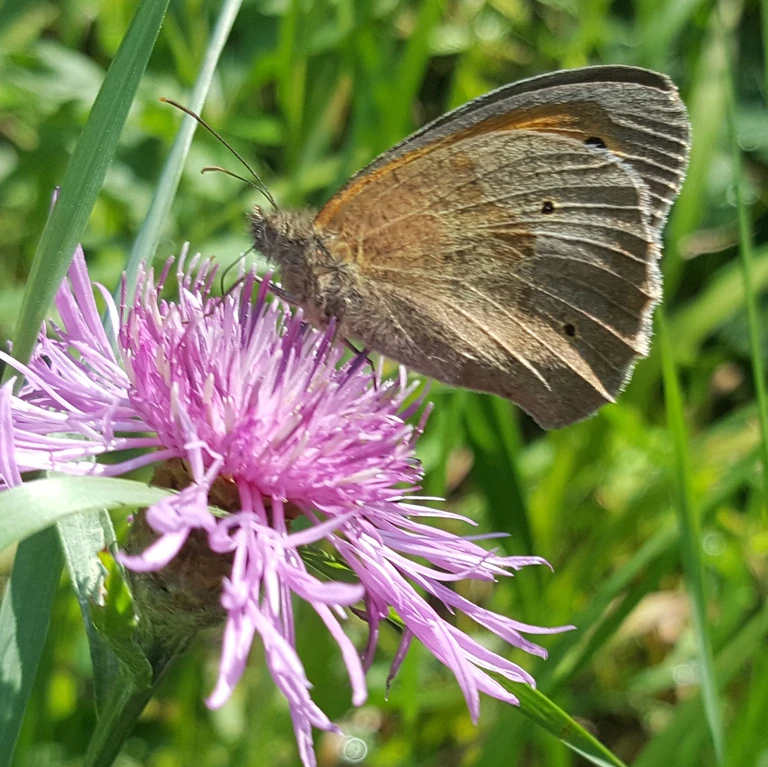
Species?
Maniola jurtina
